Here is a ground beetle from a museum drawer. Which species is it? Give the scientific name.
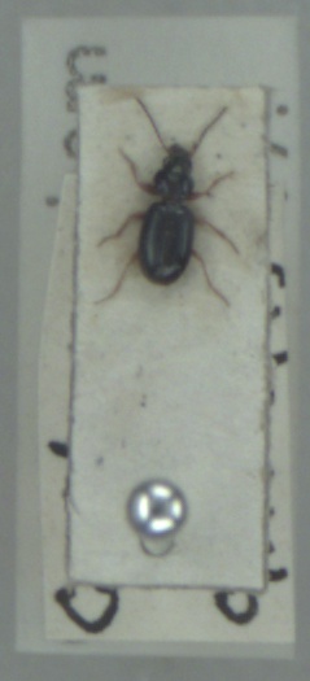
Bembidion gilvipes
